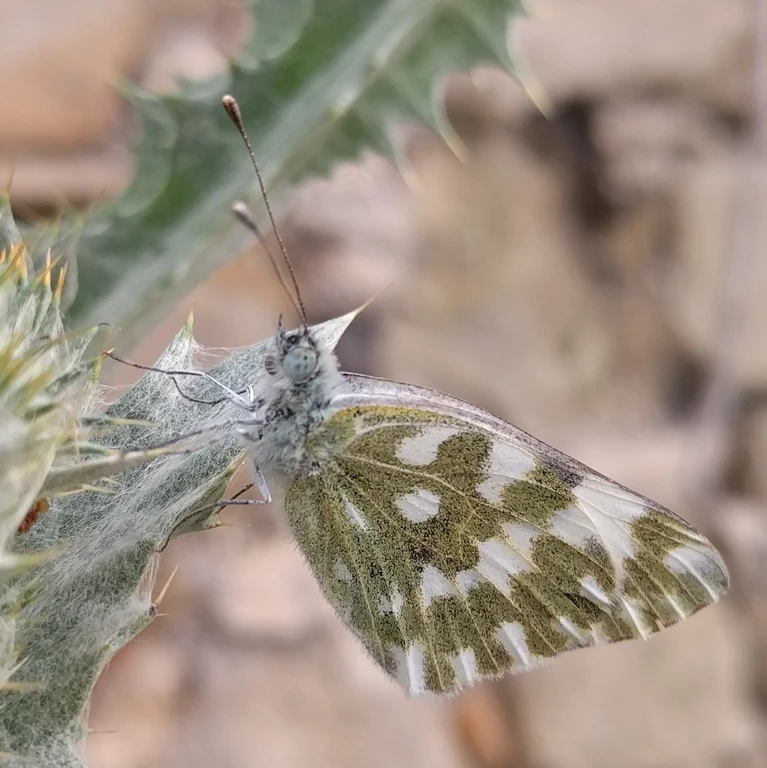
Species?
Pontia edusa
